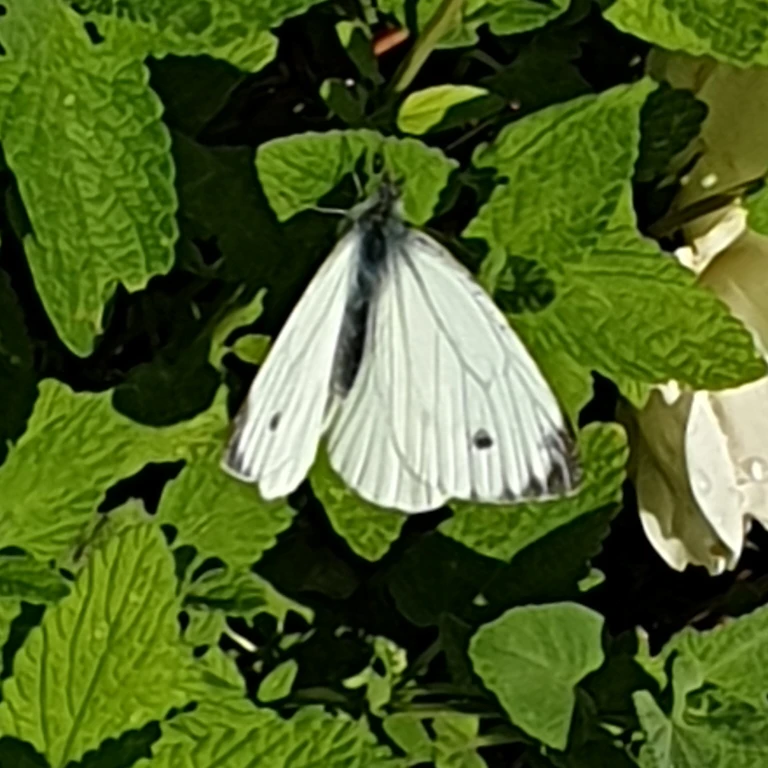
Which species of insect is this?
Pieris napi
